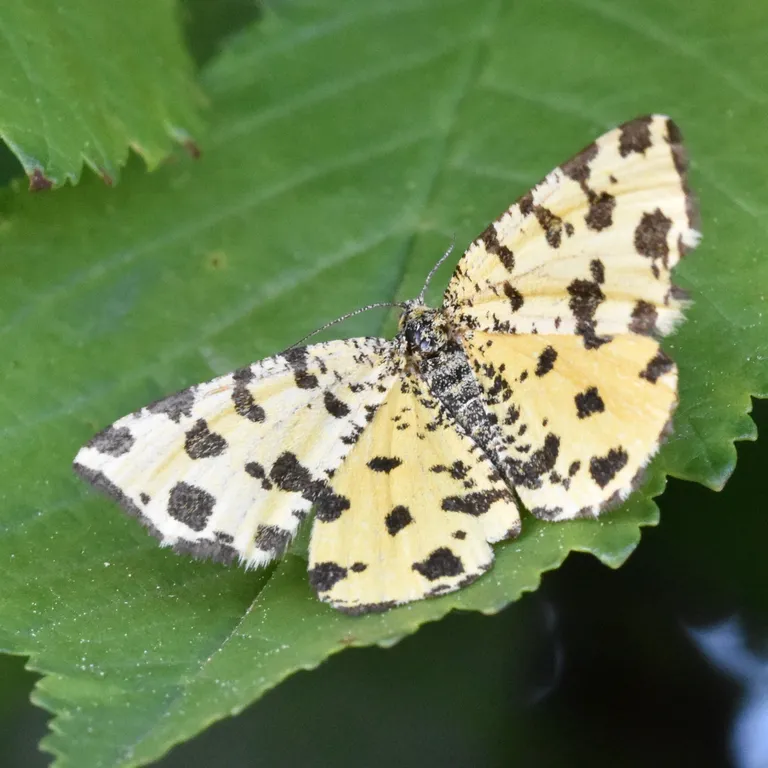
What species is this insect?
Pseudopanthera macularia
